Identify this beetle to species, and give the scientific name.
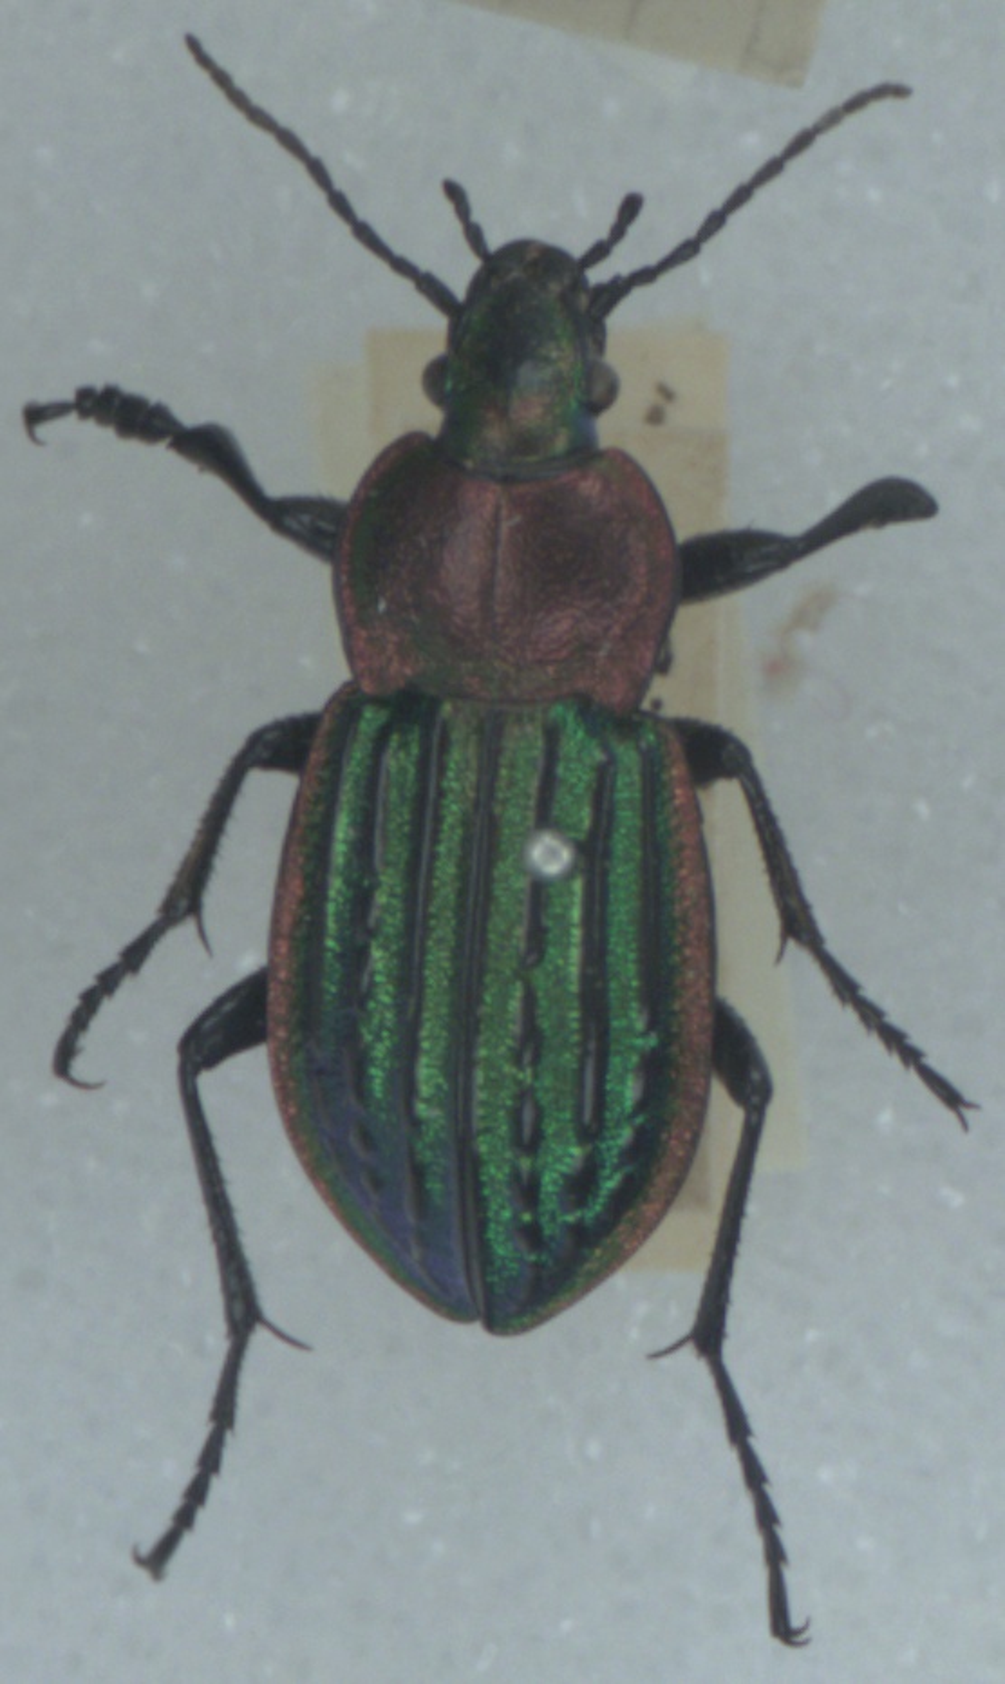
Carabus nitens
